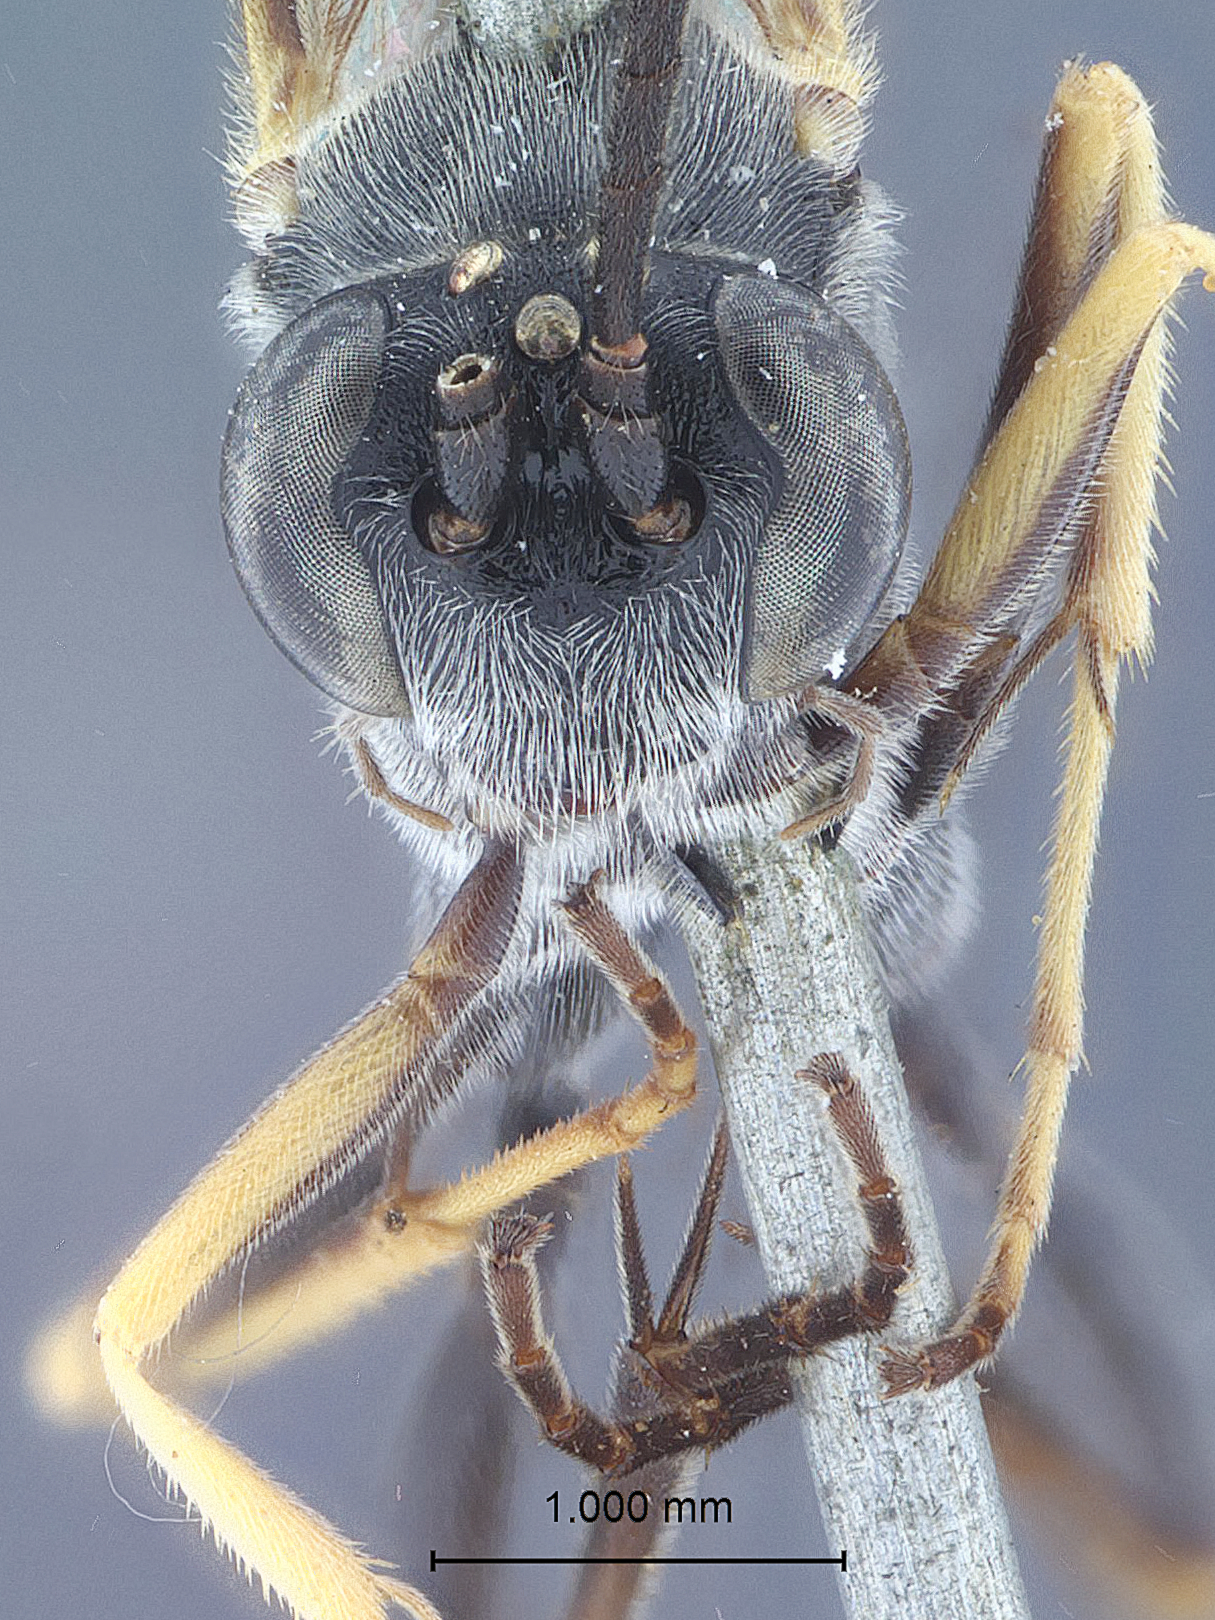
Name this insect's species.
Campoplegidea townsendi
